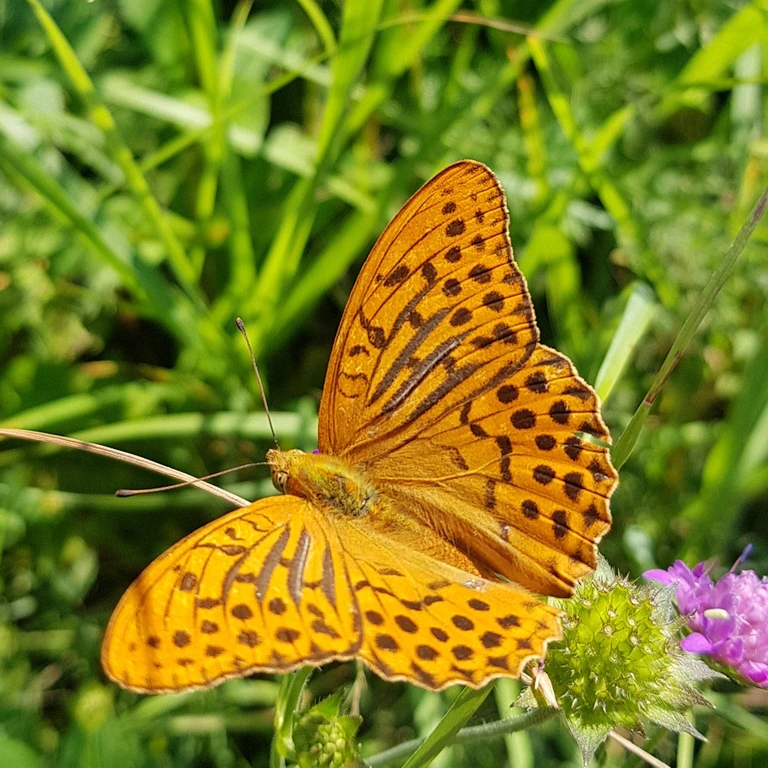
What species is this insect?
Argynnis paphia
